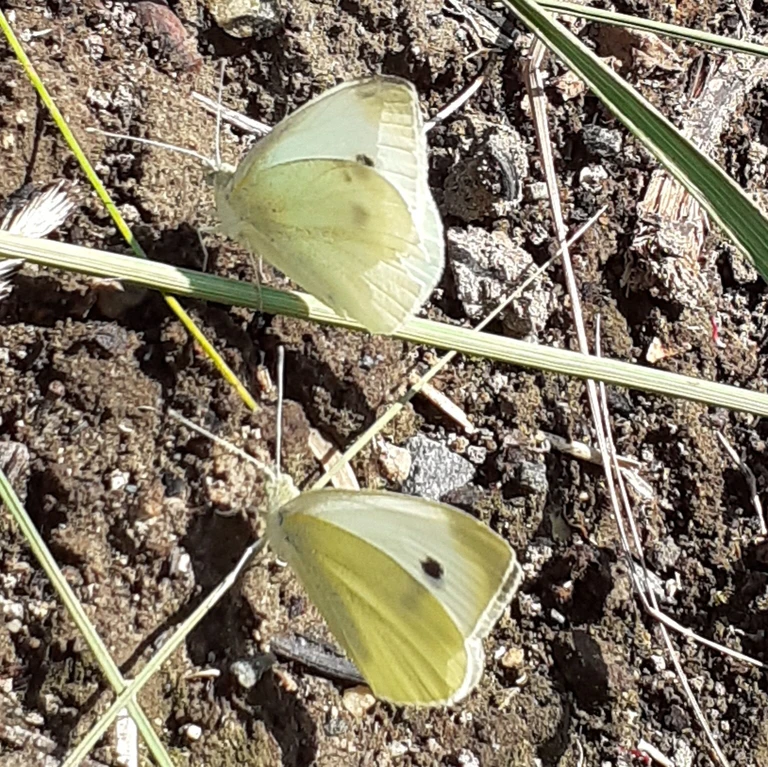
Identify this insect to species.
Pieris rapae
